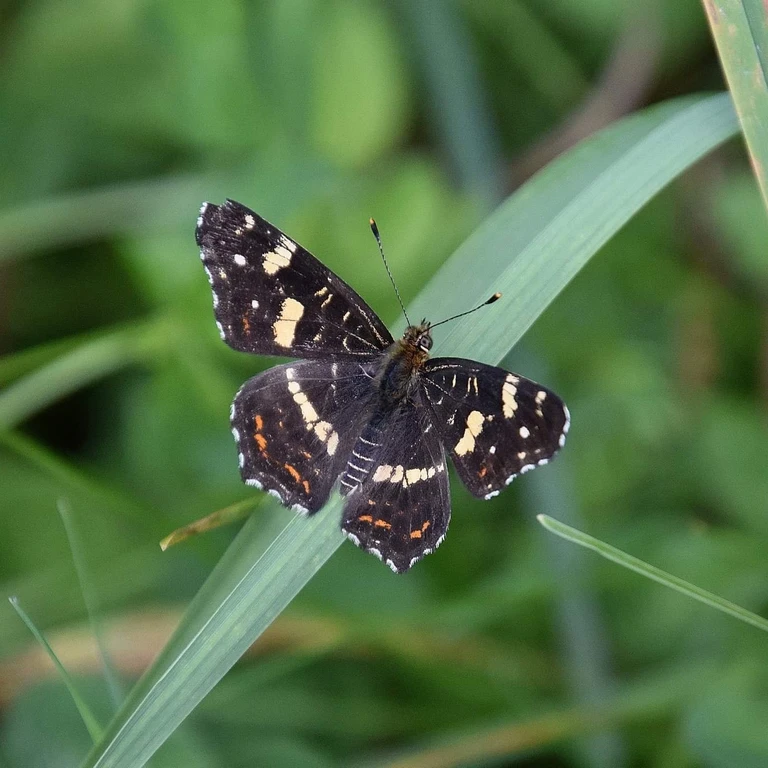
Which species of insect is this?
Araschnia levana
